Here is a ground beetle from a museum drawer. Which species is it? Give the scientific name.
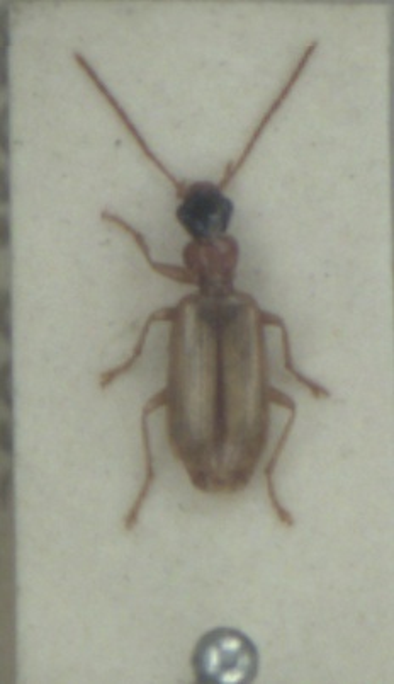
Demetrias atricapillus
